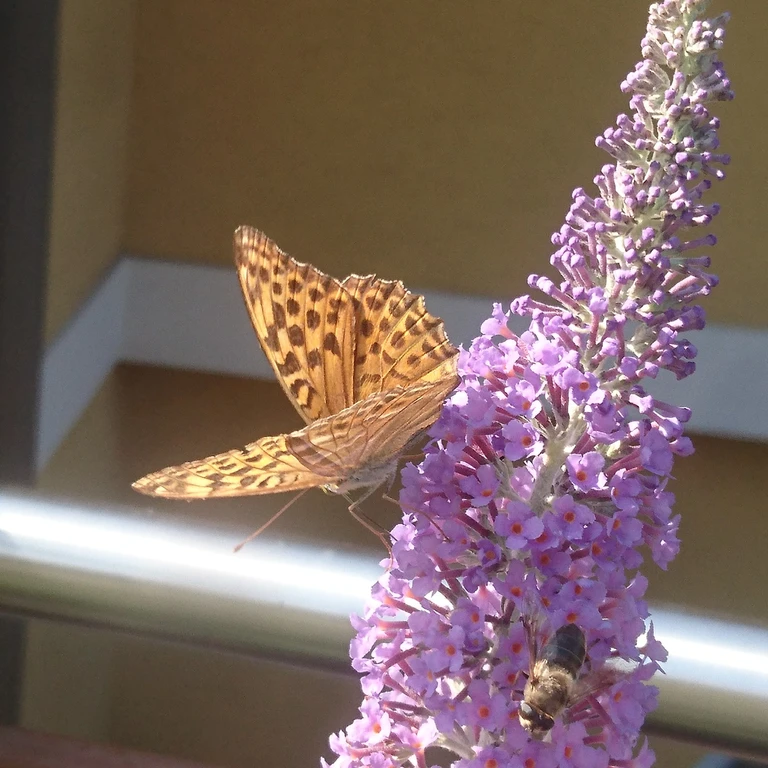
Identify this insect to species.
Argynnis paphia
